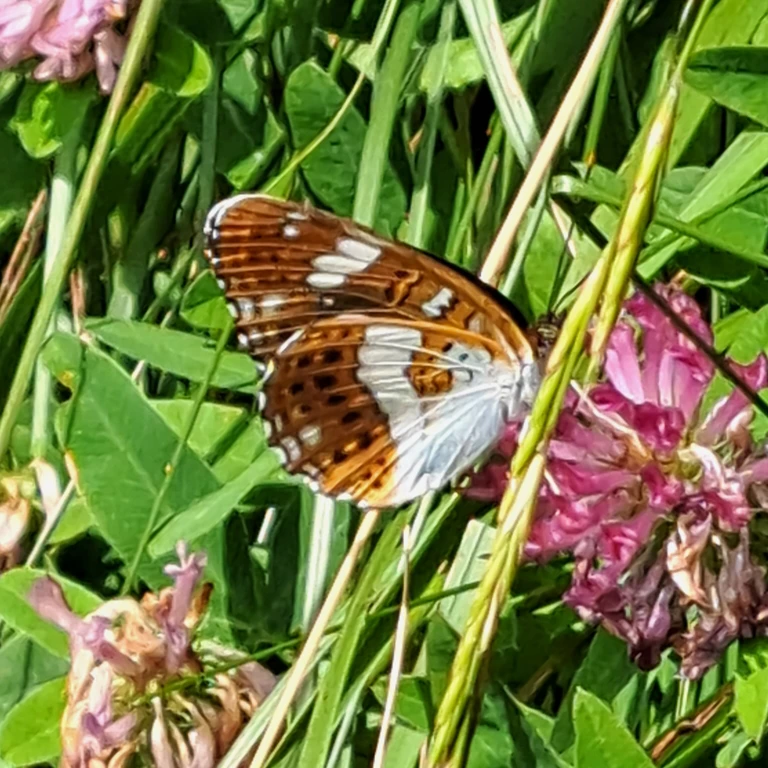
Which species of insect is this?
Limenitis camilla (also Ladoga camilla)
